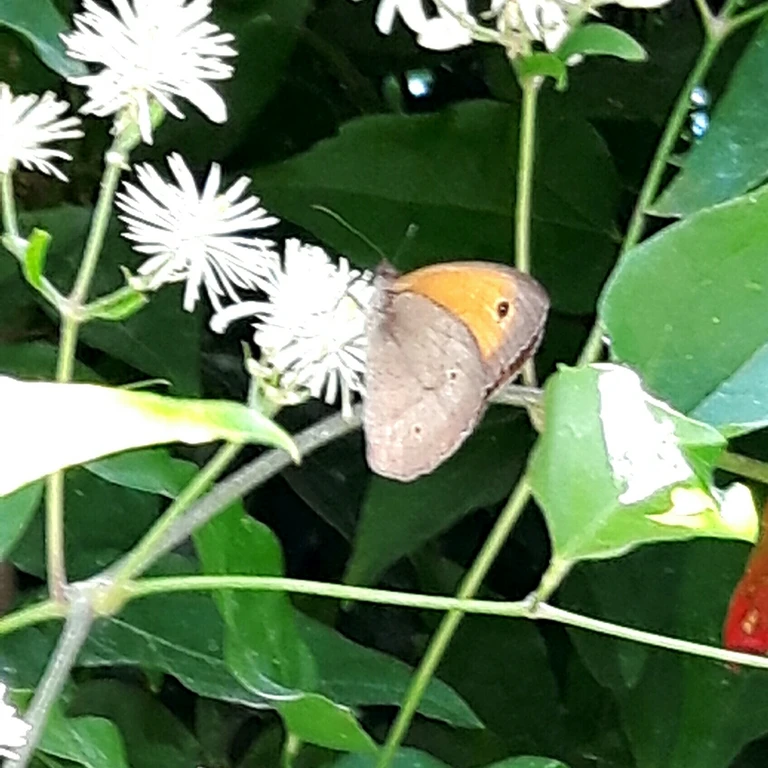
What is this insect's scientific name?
Maniola jurtina
